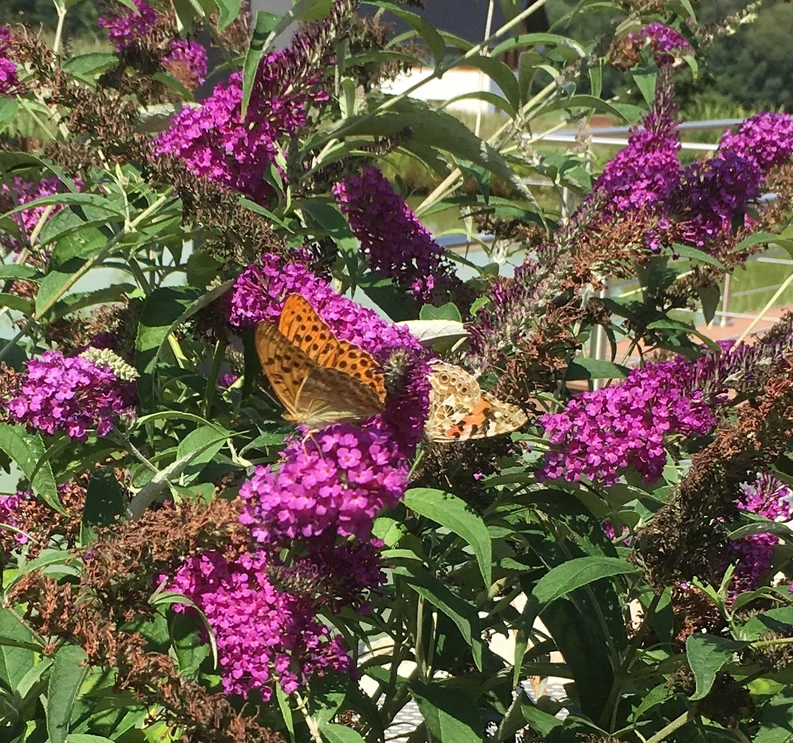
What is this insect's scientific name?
Argynnis paphia
